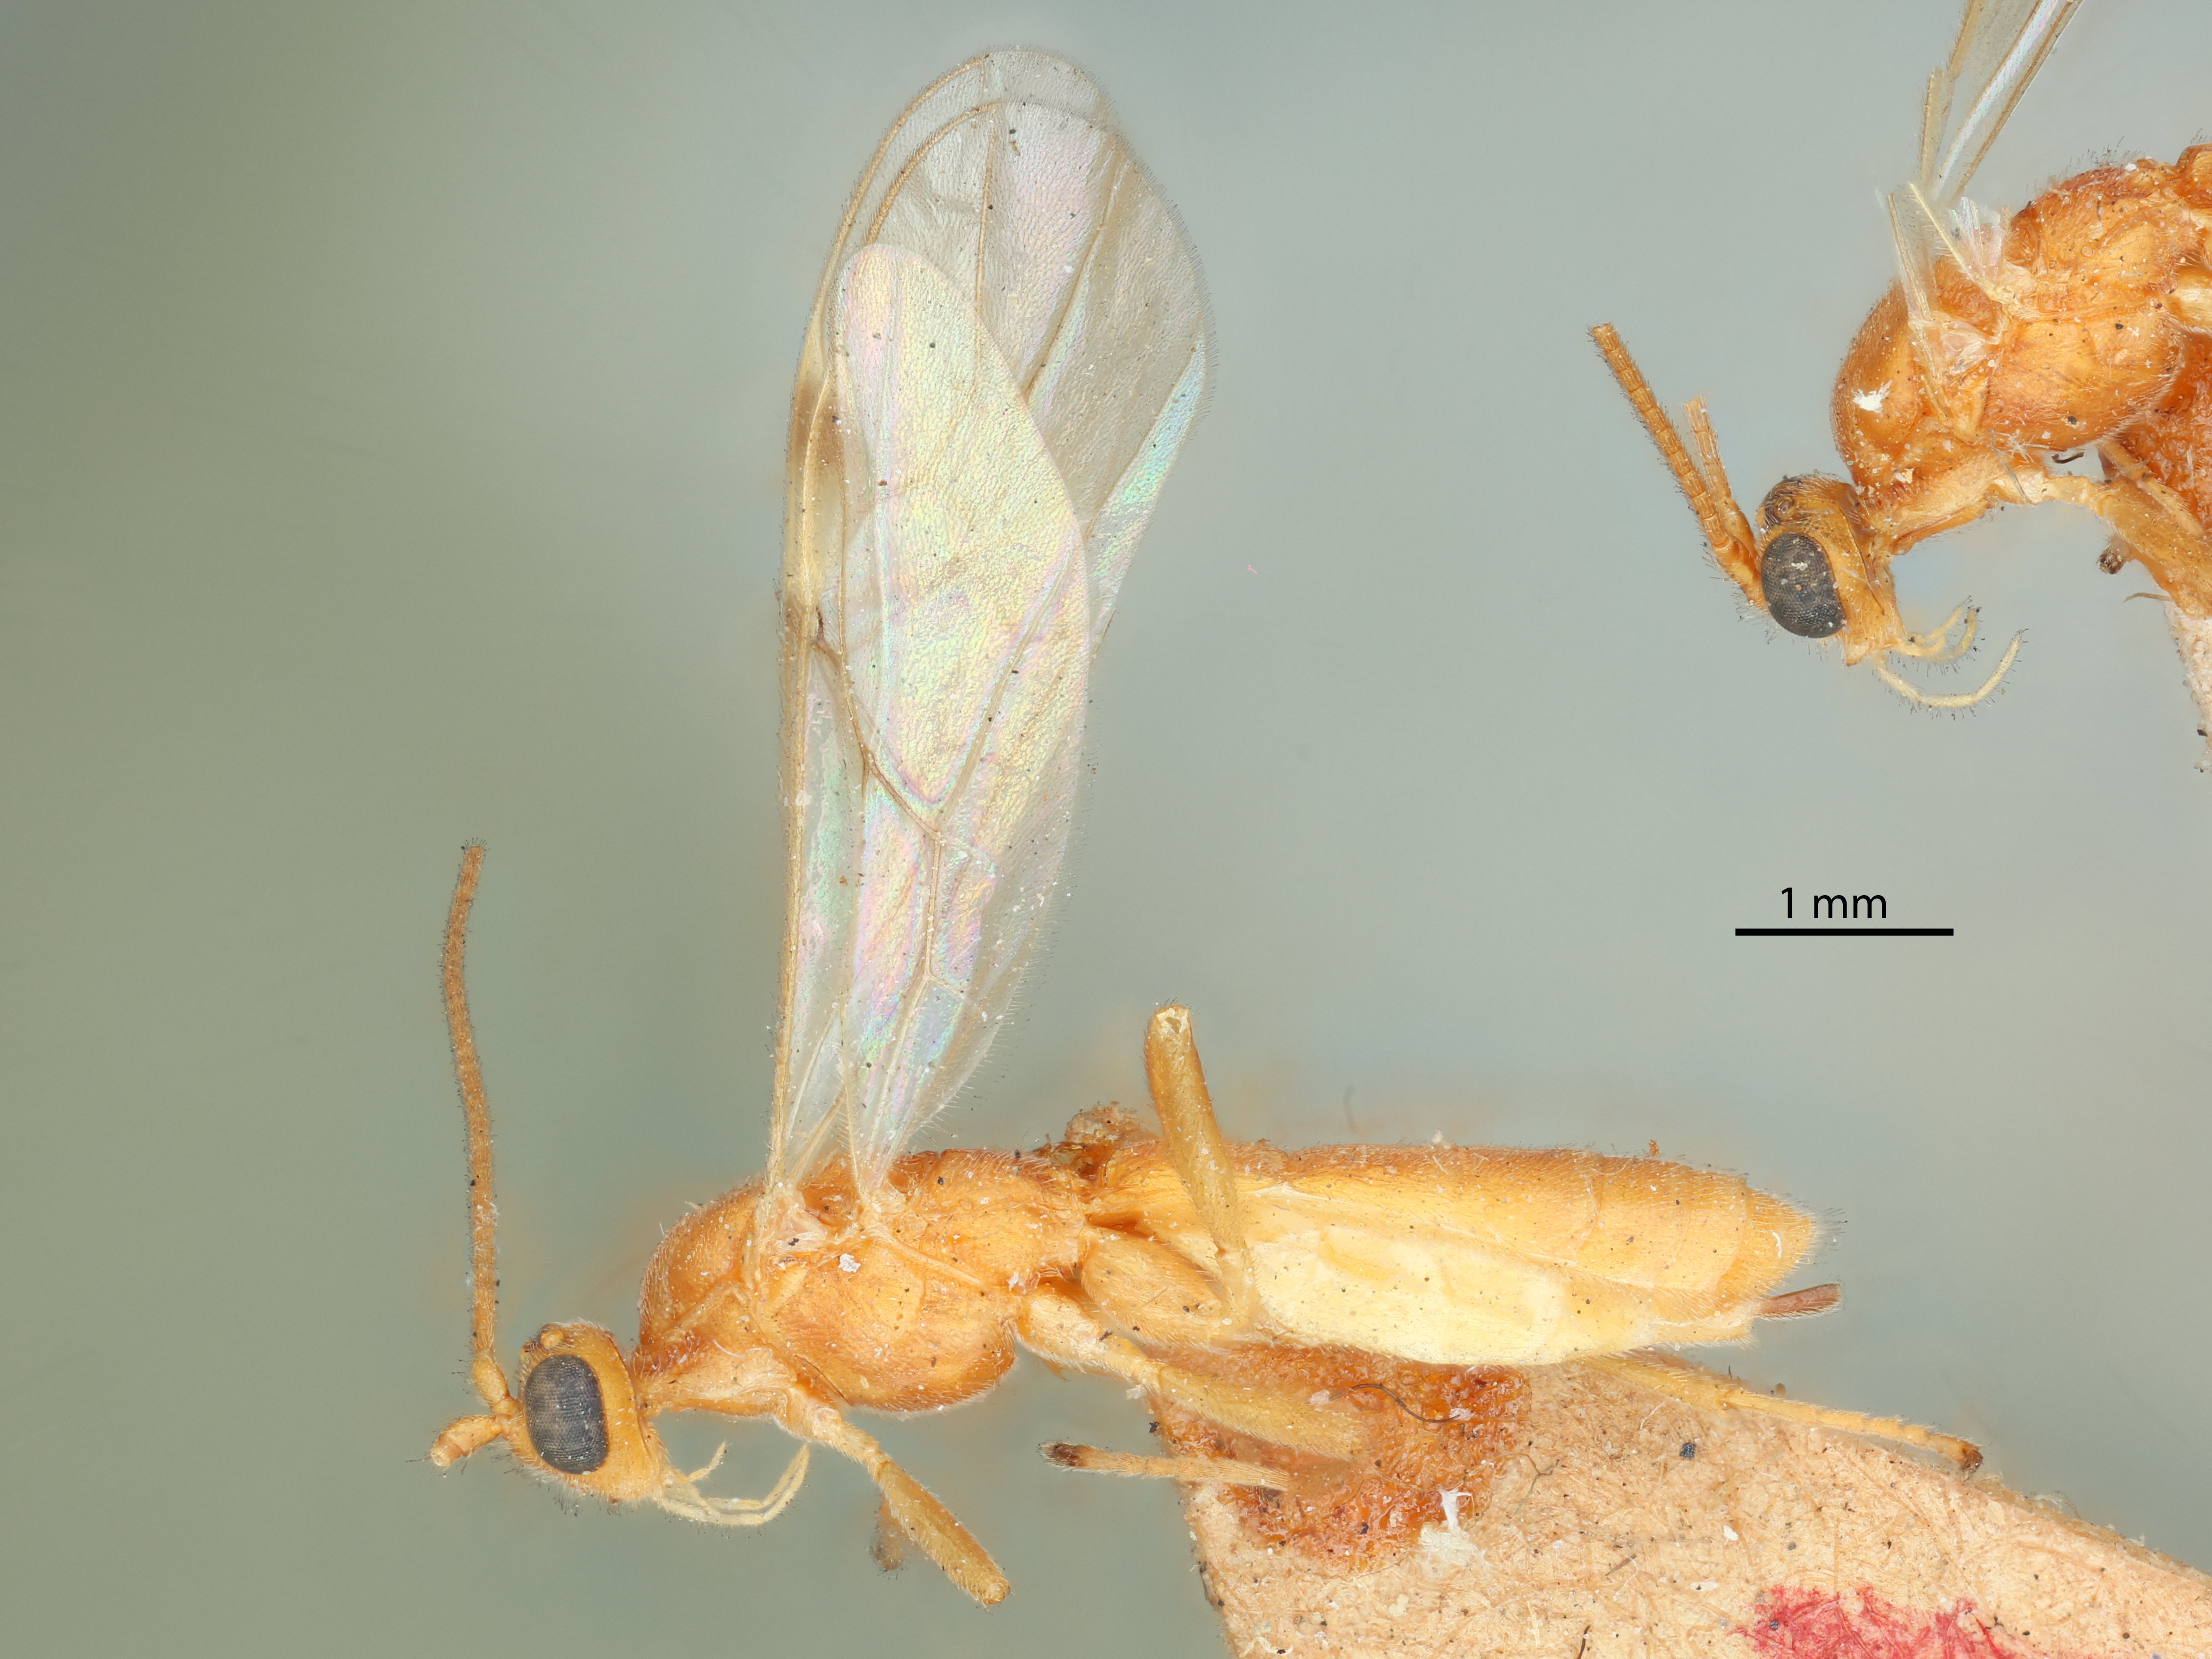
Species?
Rhogas nolaphanae
